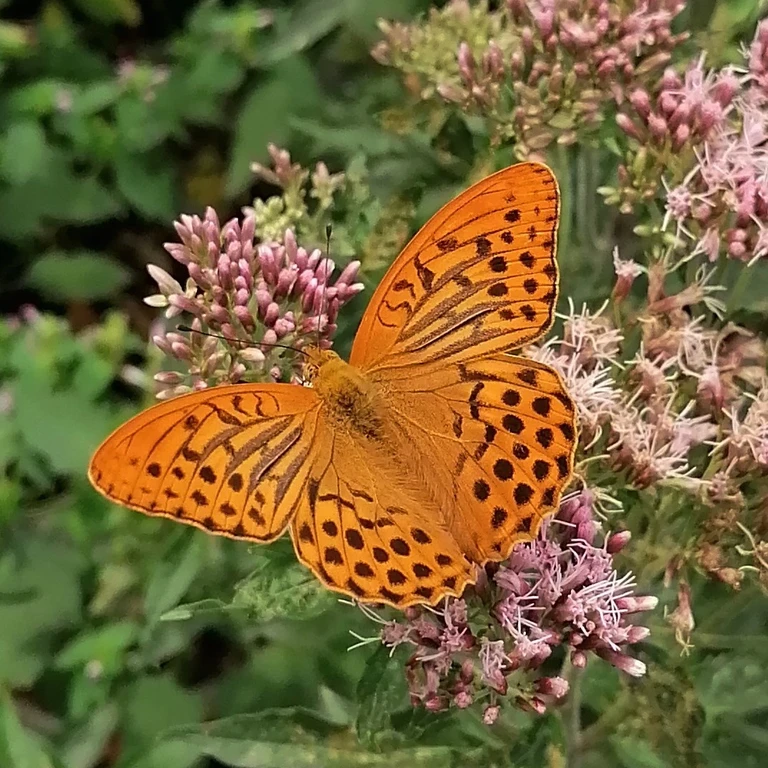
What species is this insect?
Argynnis paphia
